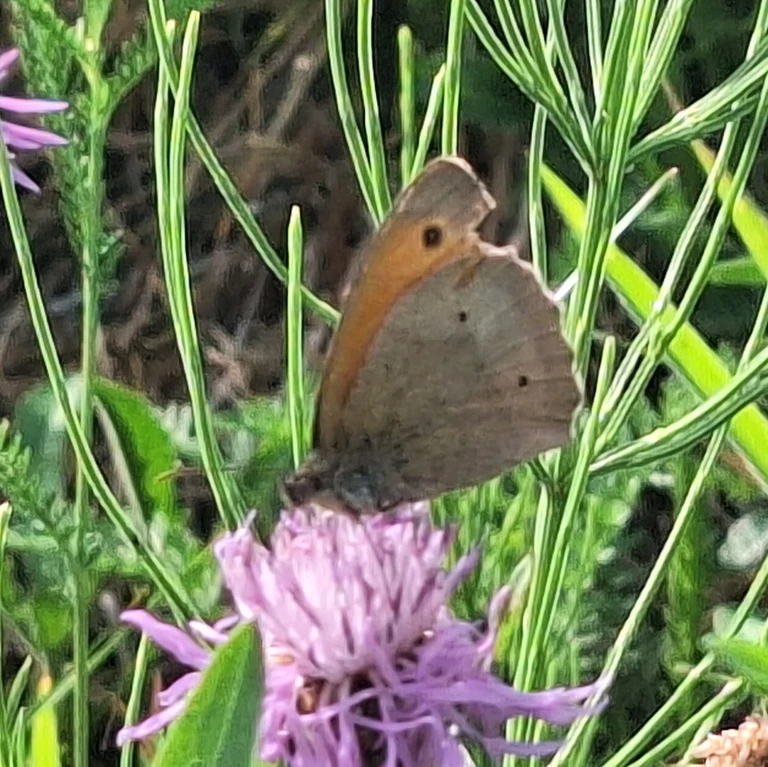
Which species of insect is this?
Maniola jurtina
